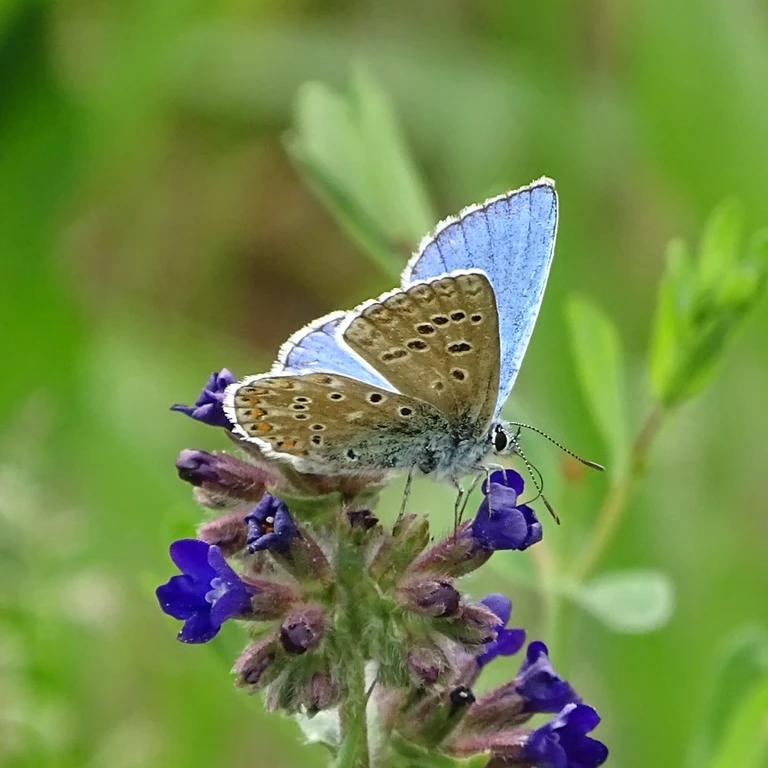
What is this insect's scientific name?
Lysandra bellargus
